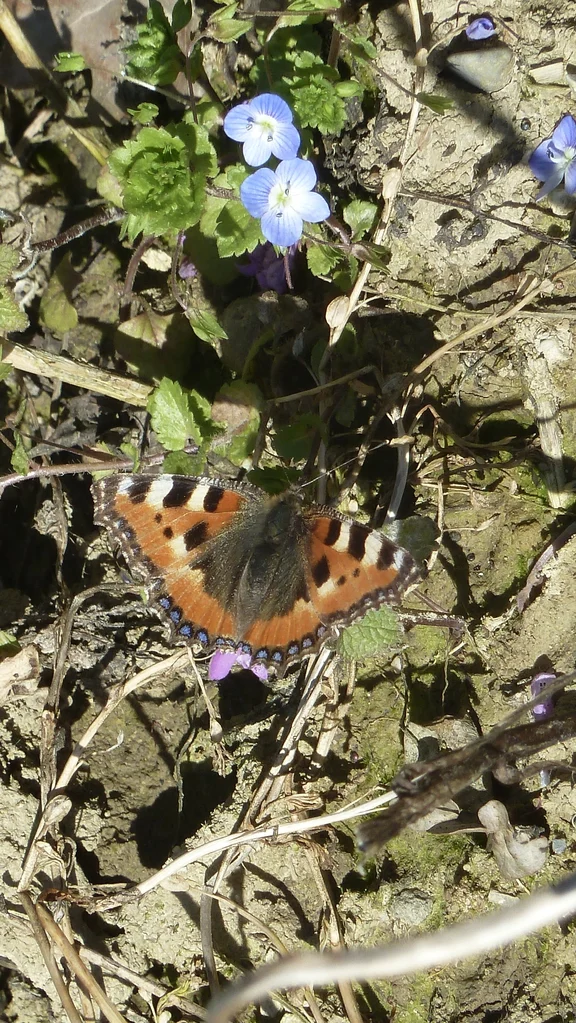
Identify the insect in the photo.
Aglais urticae
